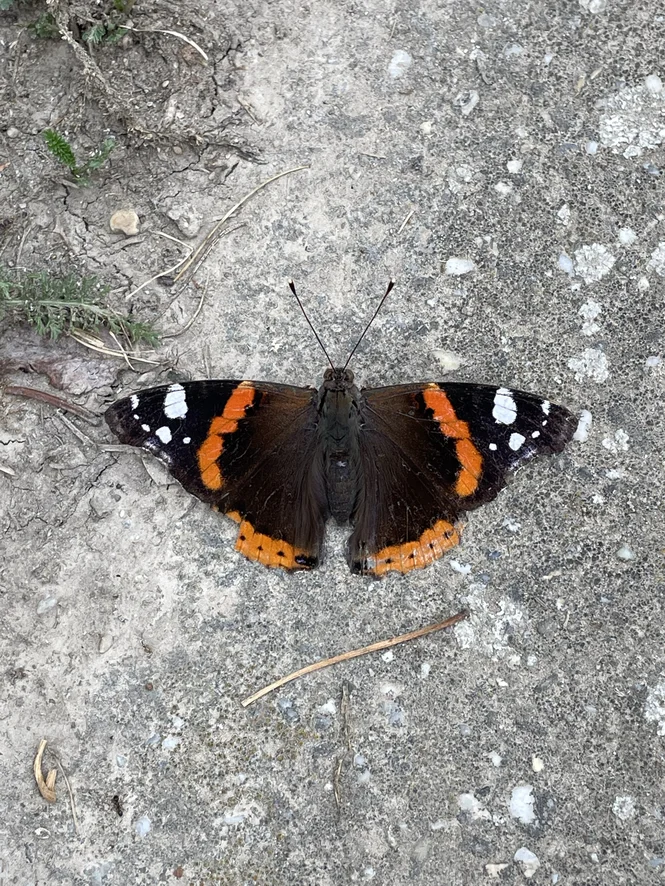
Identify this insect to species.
Vanessa atalanta
